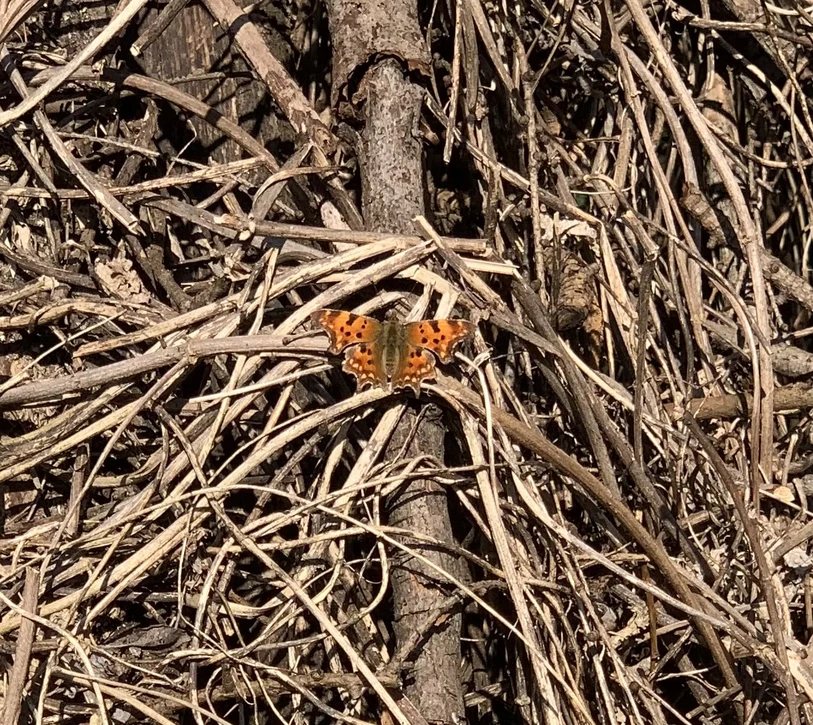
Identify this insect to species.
Polygonia c-album
